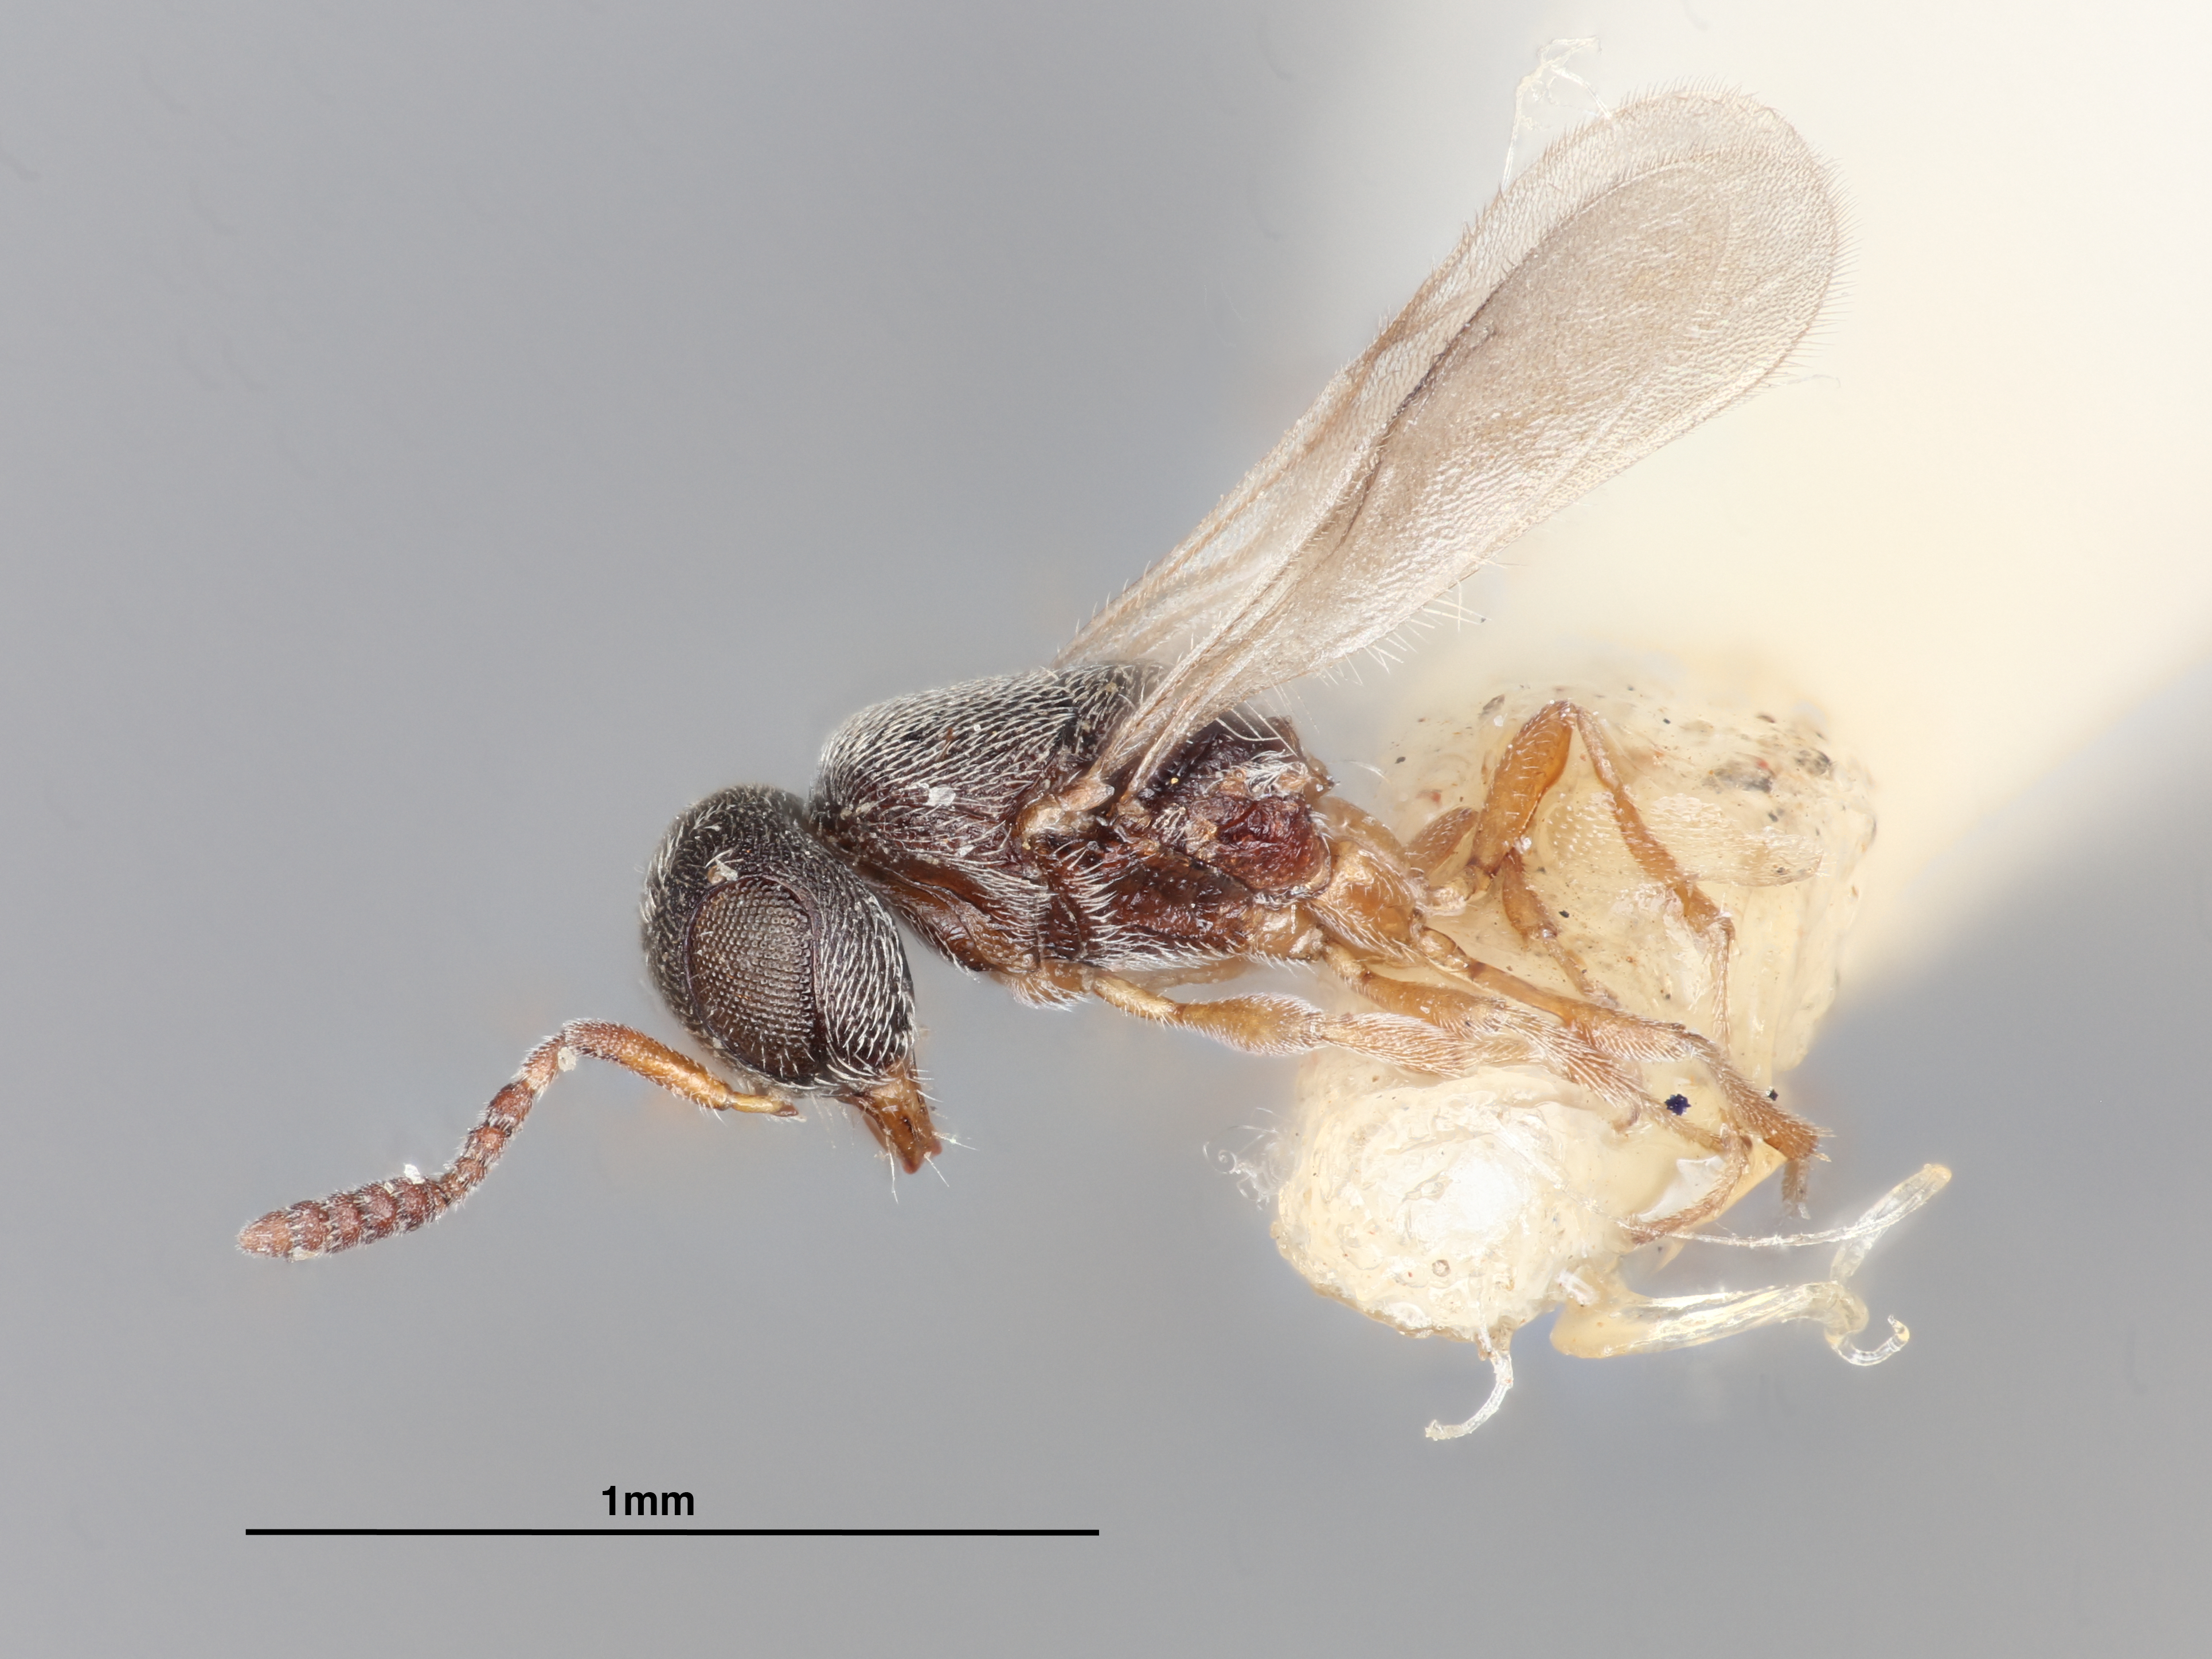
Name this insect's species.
Anteromorpha deccanensis
